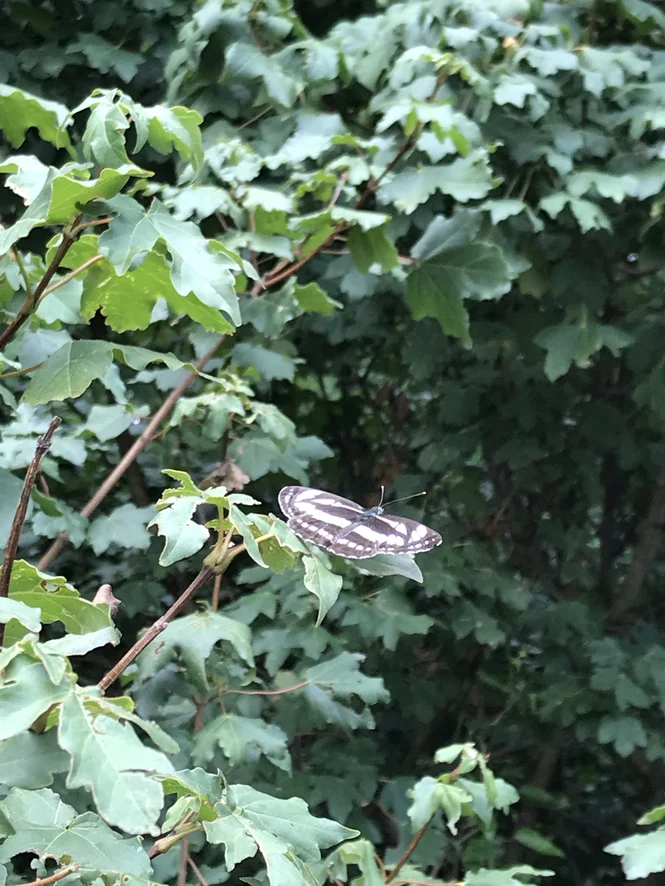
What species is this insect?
Neptis sappho
